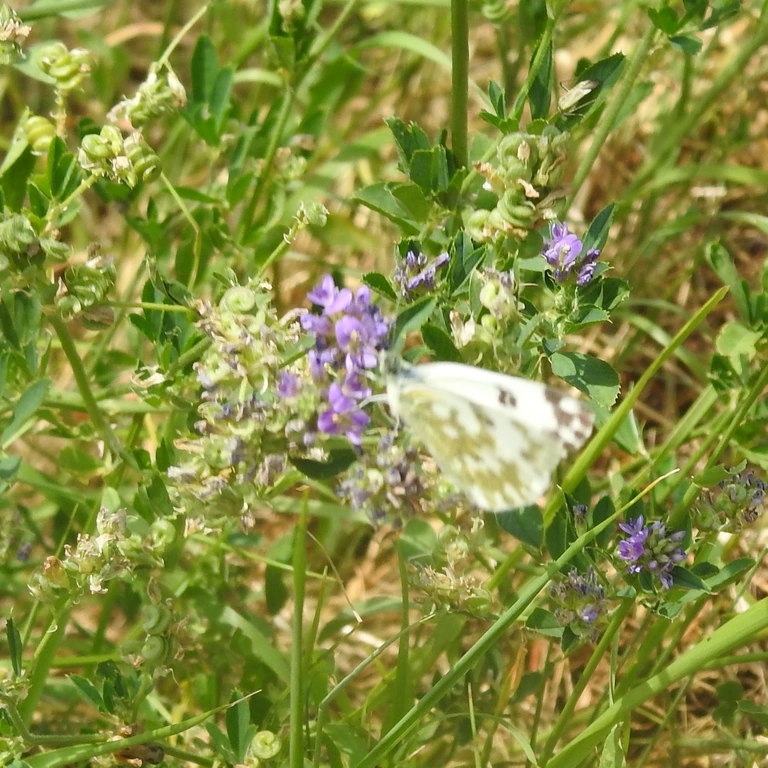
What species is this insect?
Pontia edusa
